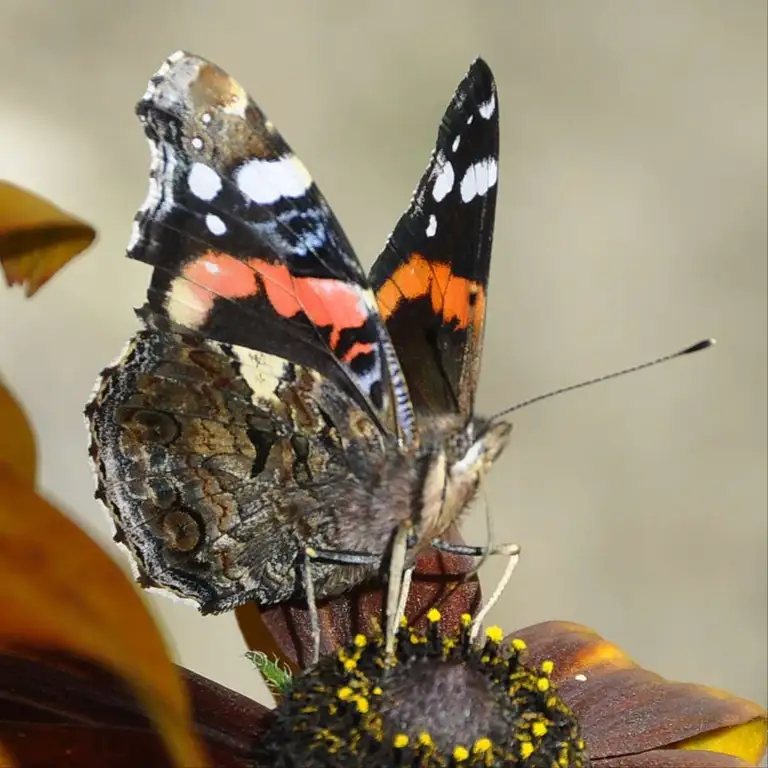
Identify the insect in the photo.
Vanessa atalanta
